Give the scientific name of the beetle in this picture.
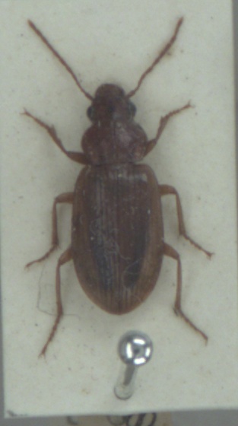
Dicheirotrichus obsoletus
